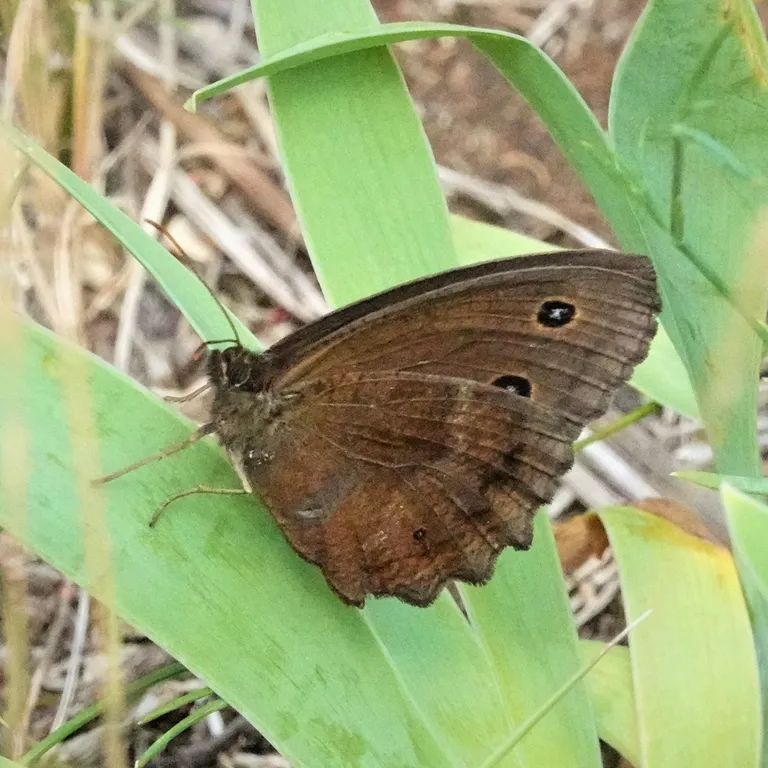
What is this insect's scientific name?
Minois dryas
